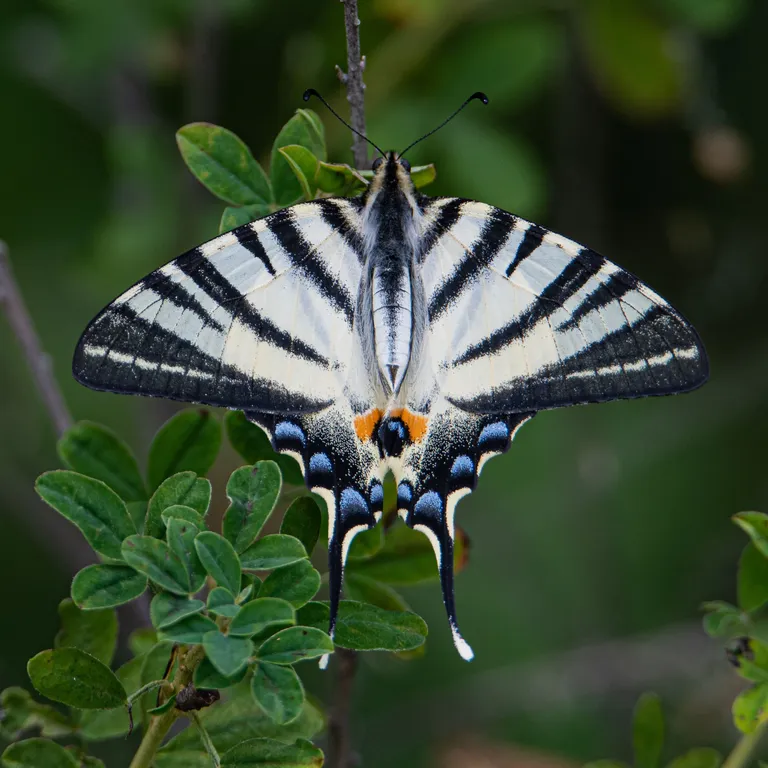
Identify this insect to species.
Iphiclides podalirius
